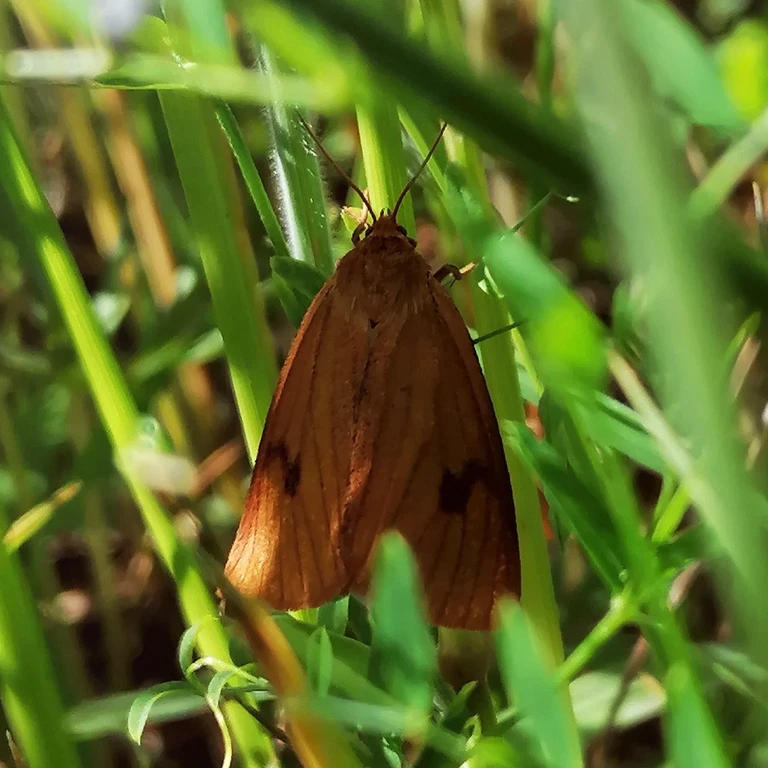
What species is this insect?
Diacrisia sannio
